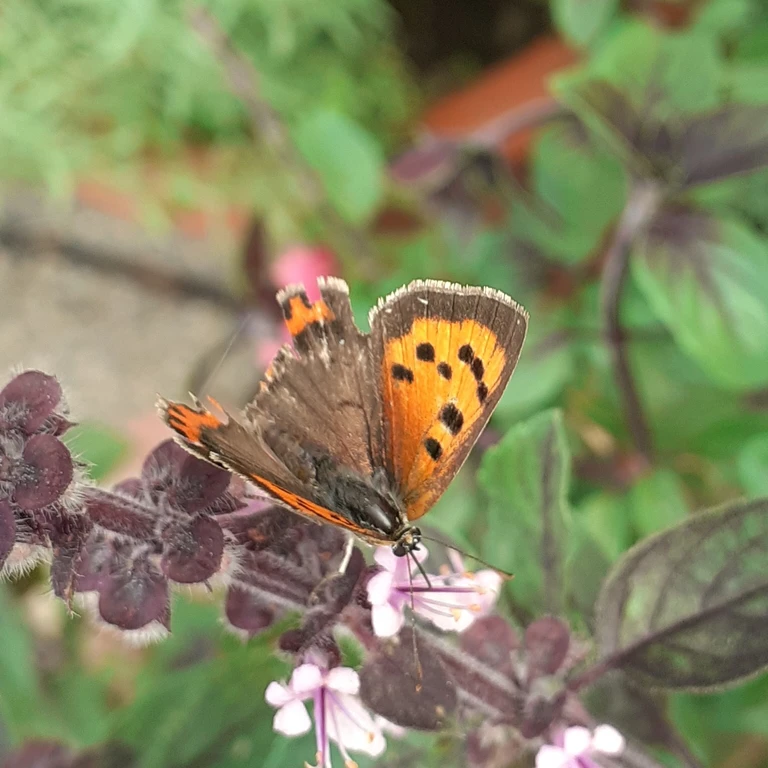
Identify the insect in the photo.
Lycaena phlaeas
